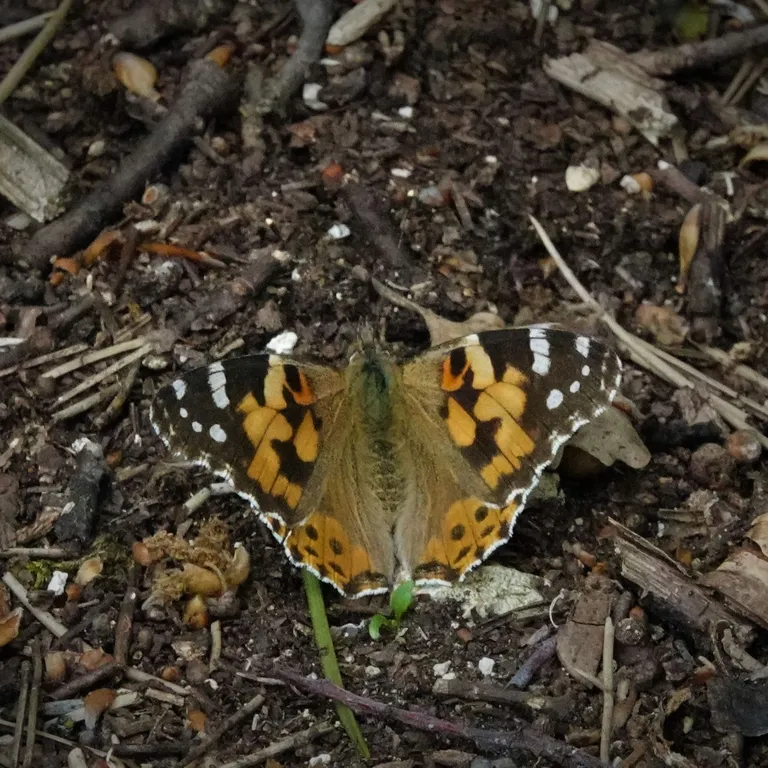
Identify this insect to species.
Vanessa cardui
